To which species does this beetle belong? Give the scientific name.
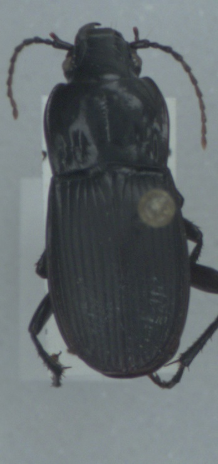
Abax parallelepipedus
